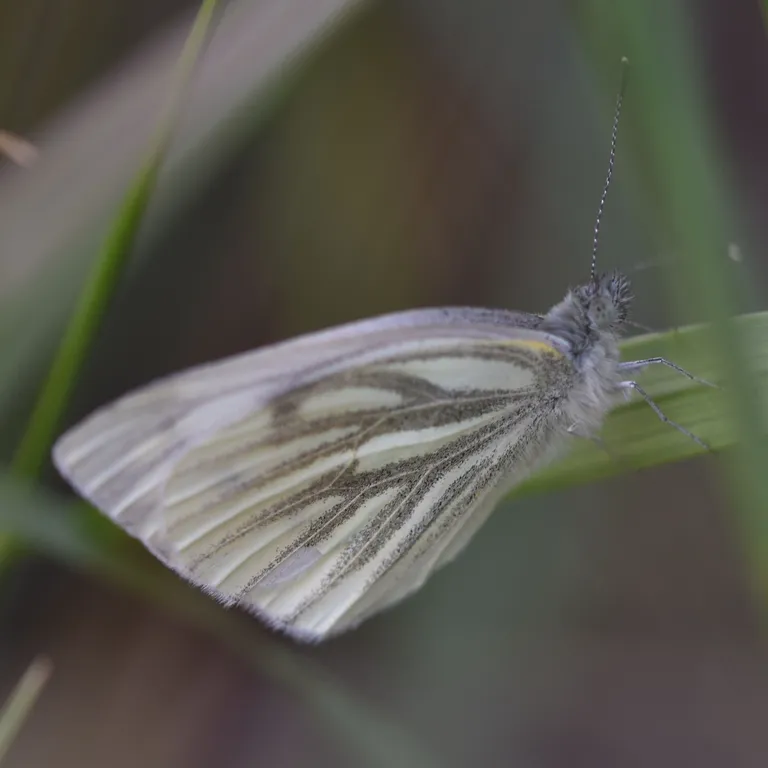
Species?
Pieris napi
